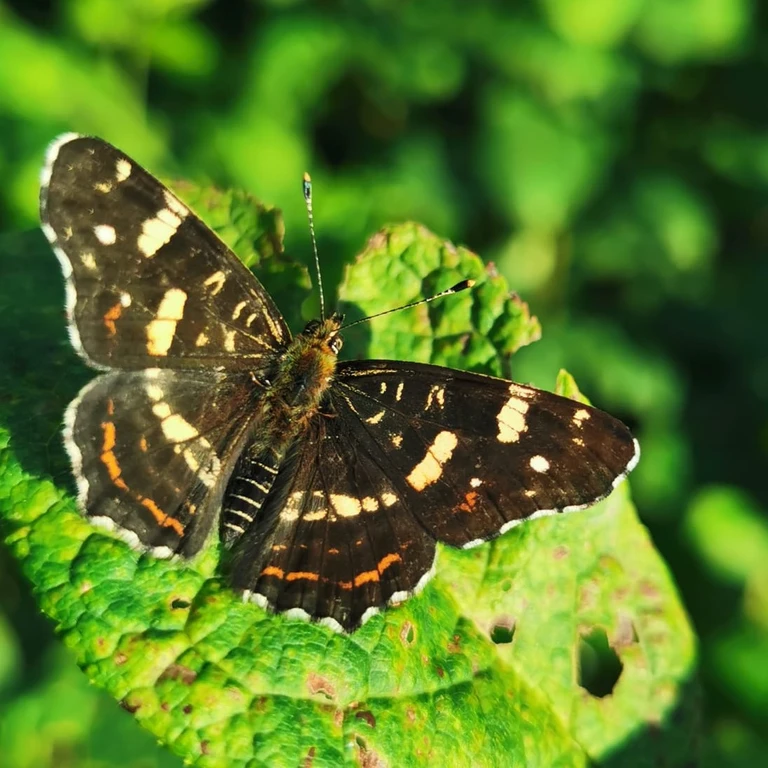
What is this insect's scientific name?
Araschnia levana
